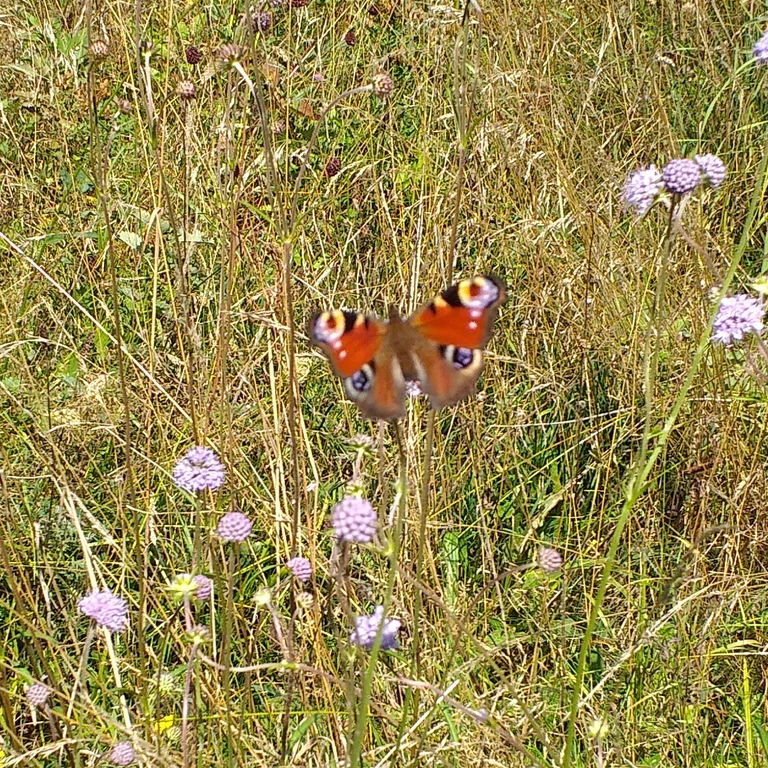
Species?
Aglais io
